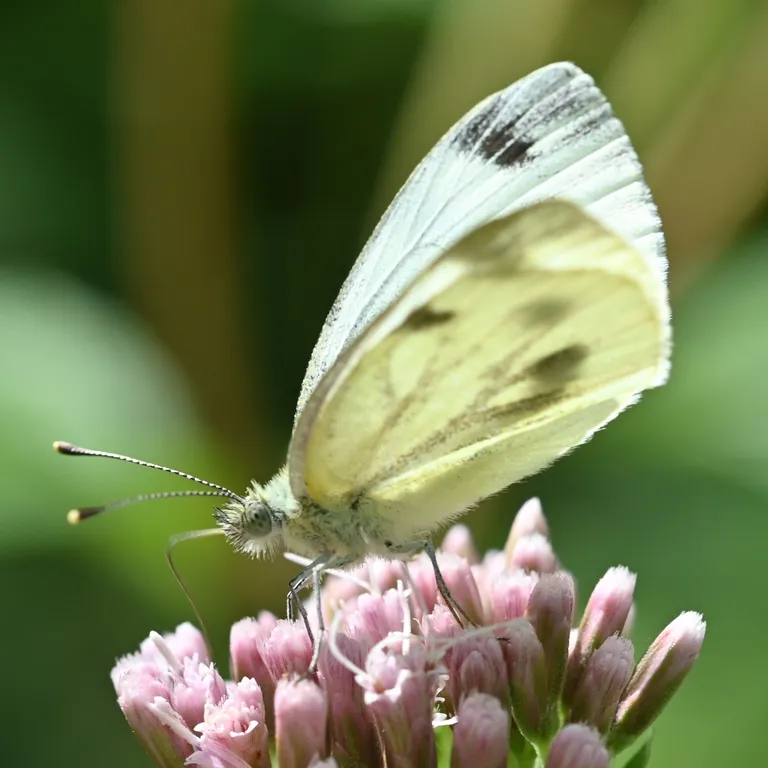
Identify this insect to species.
Pieris napi
